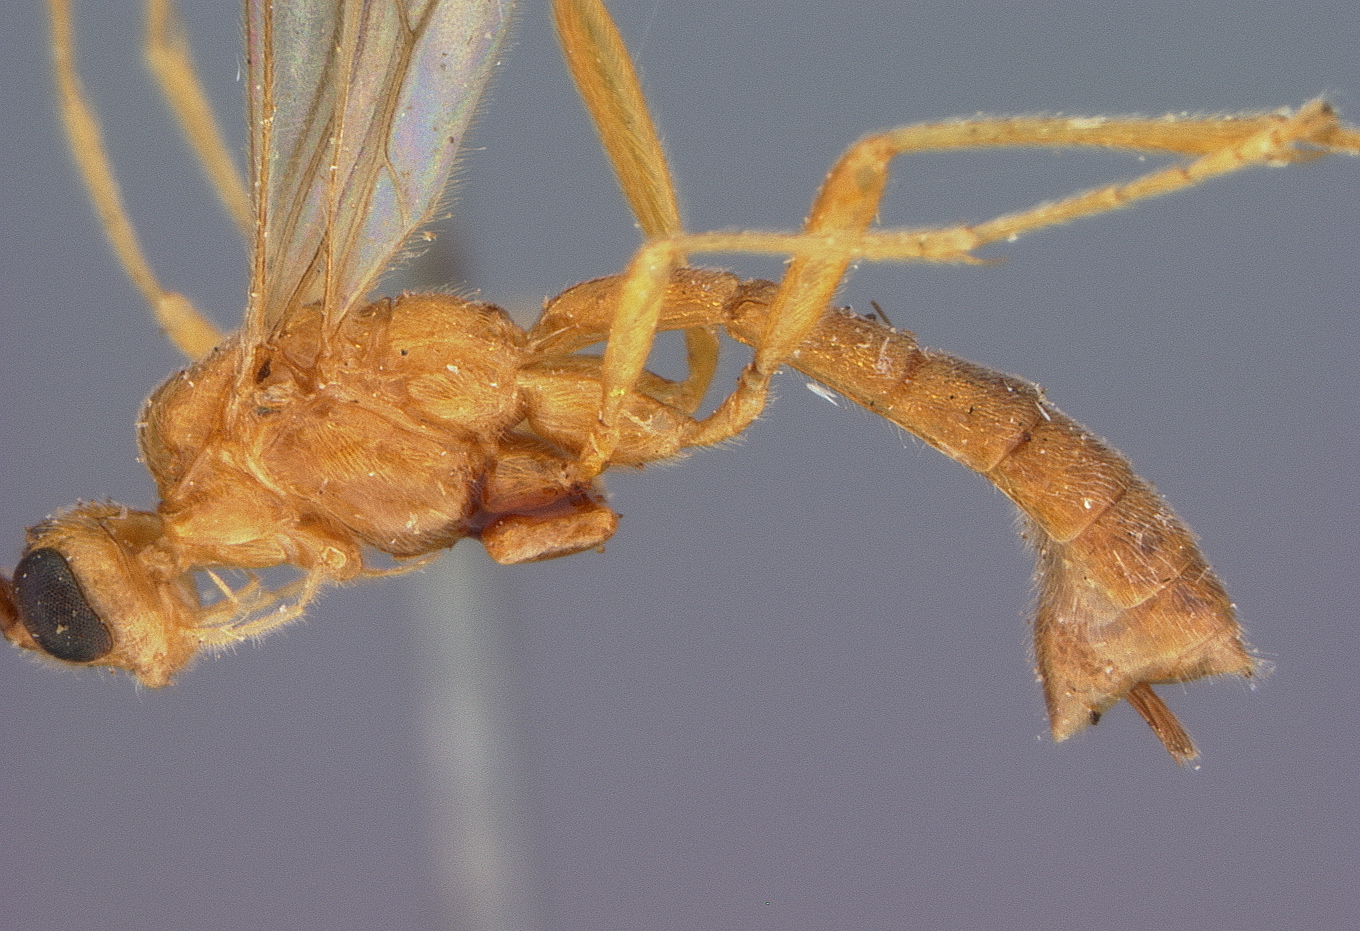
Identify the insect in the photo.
Trigonophatnus nigricornis
